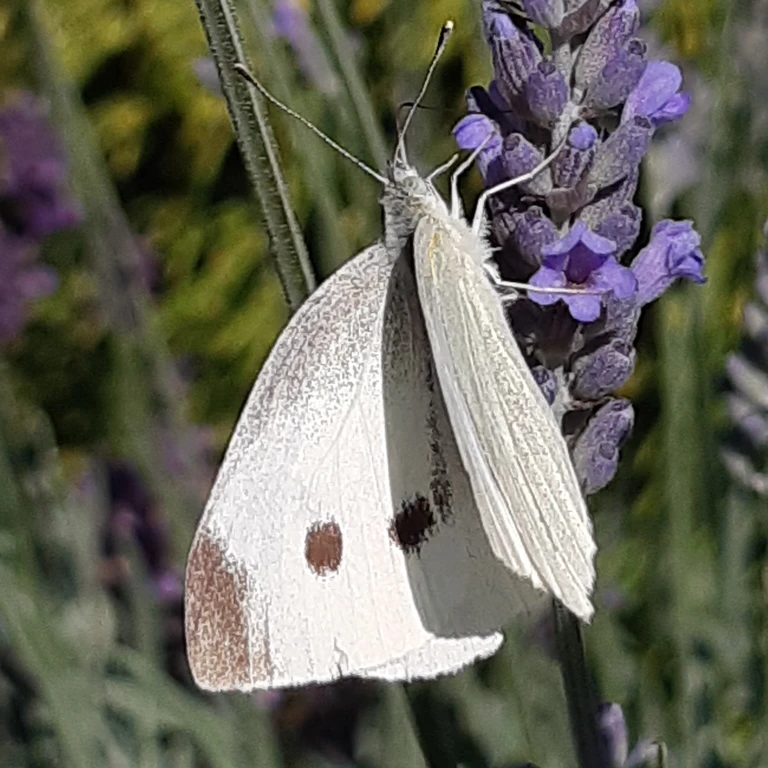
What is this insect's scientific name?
Pieris rapae
